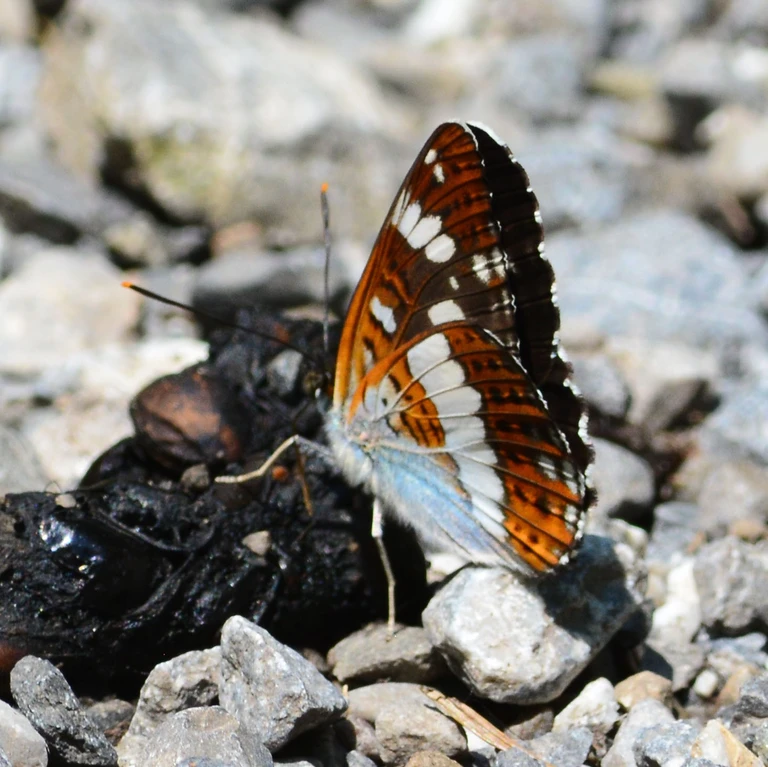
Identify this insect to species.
Limenitis camilla (also Ladoga camilla)
